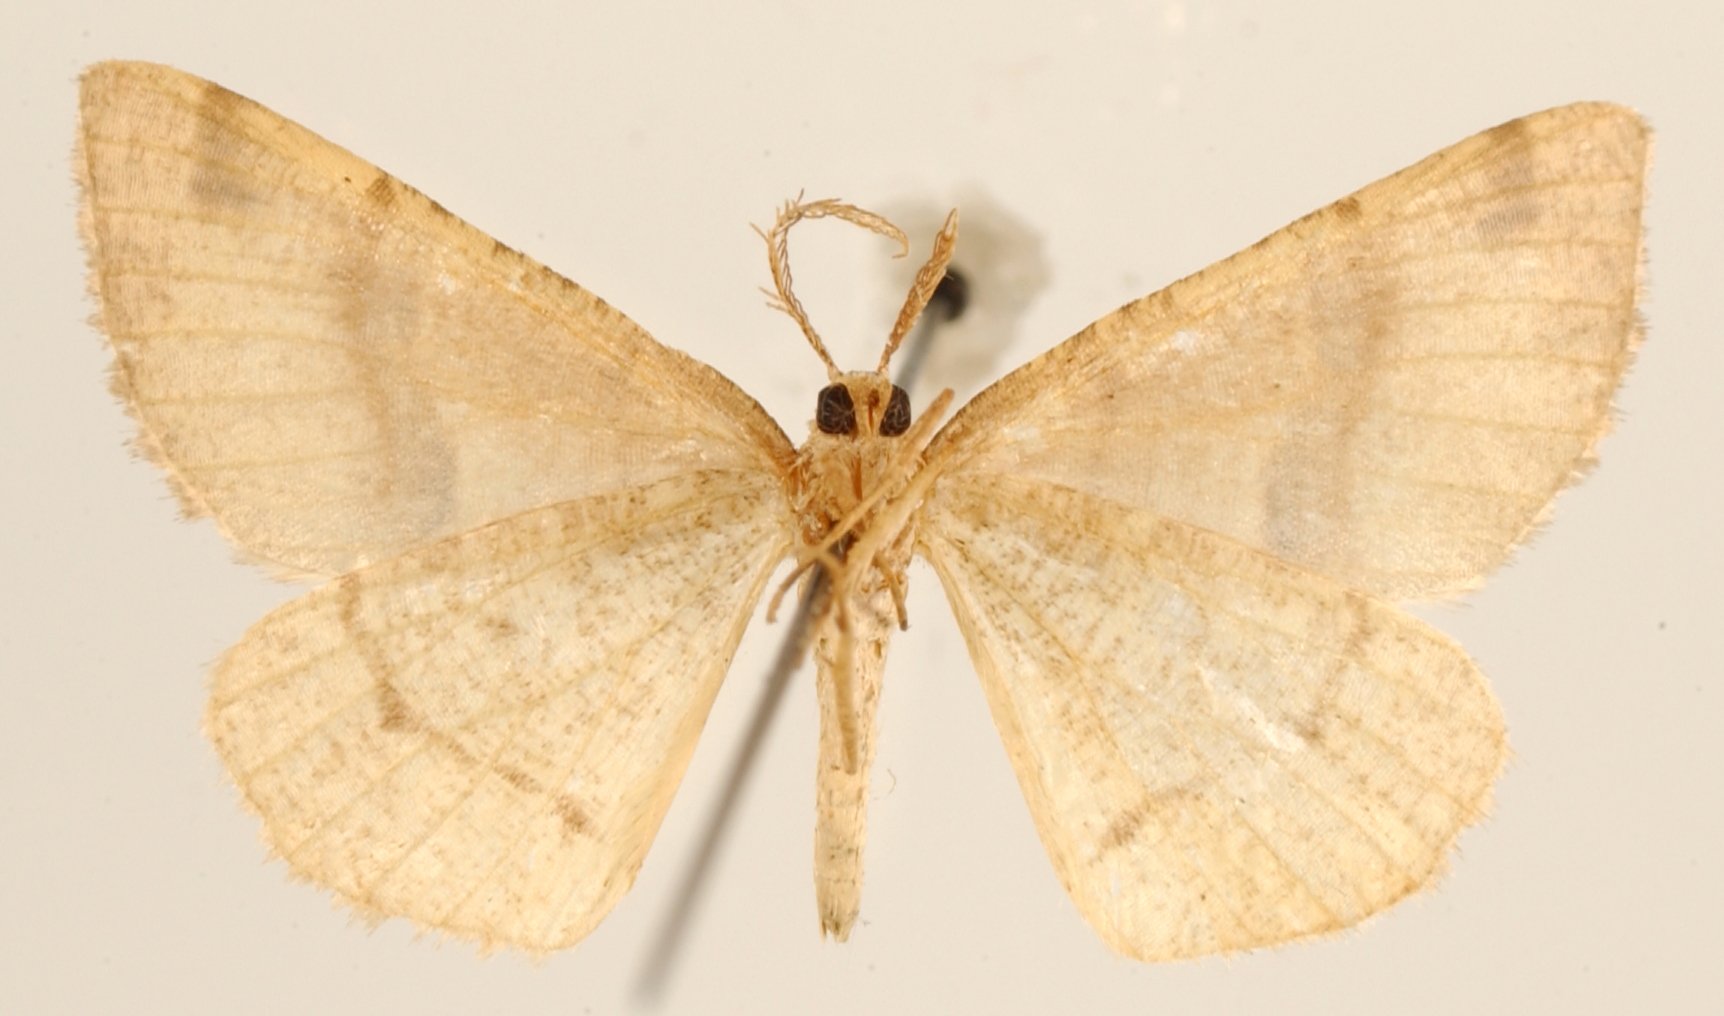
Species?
Cymatophora specifica
